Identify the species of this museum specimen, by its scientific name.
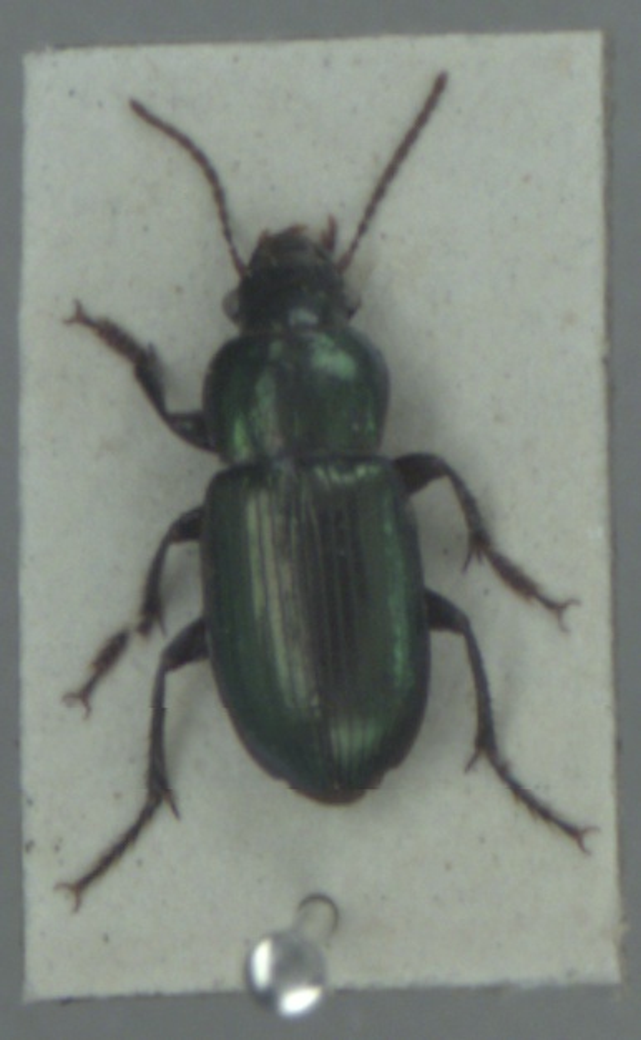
Harpalus affinis
